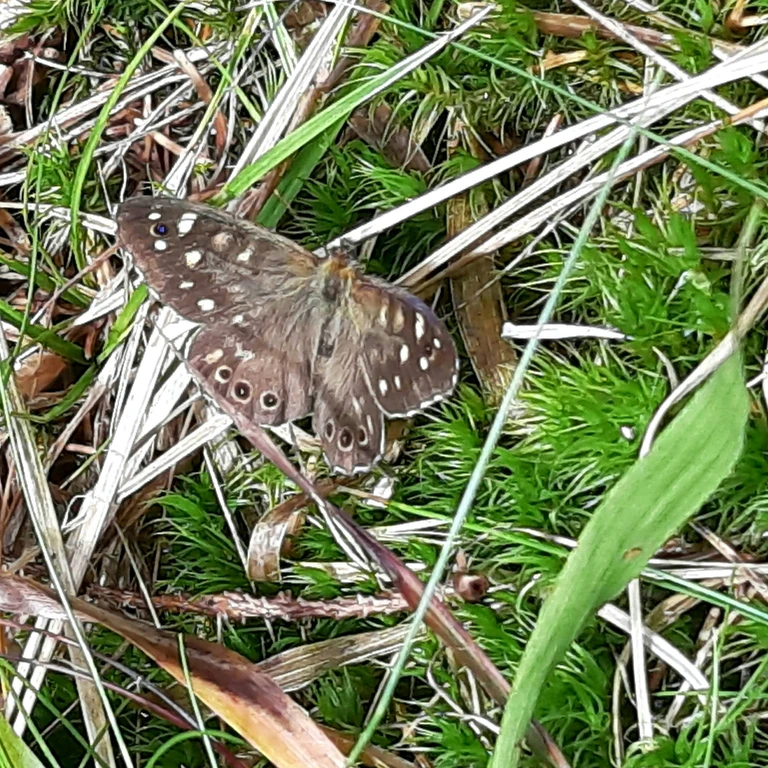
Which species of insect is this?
Pararge aegeria
